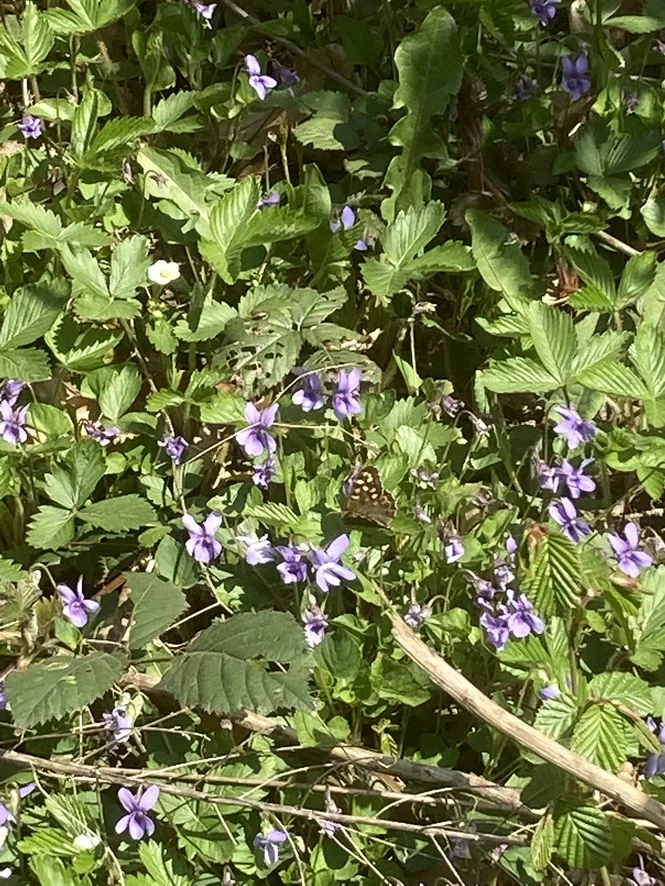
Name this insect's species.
Pararge aegeria
